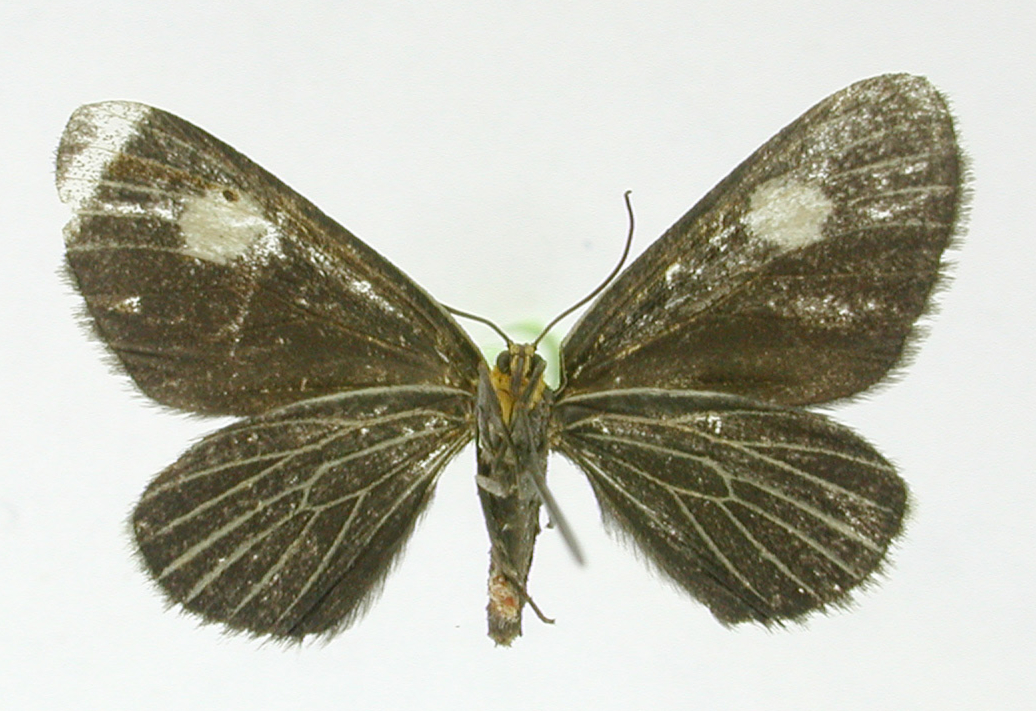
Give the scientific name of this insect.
Oenotrus orbifer
